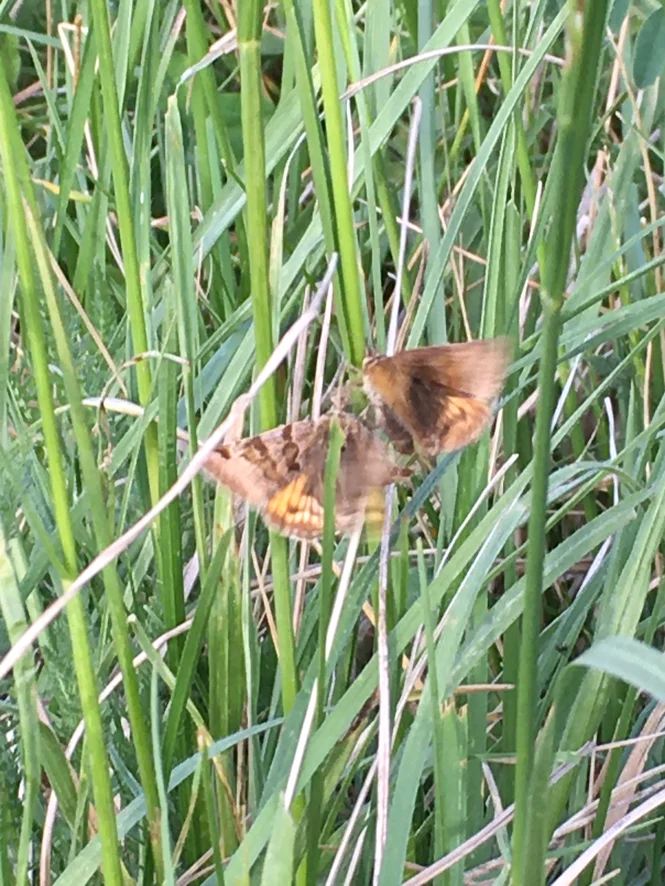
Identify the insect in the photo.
Euclidia glyphica
